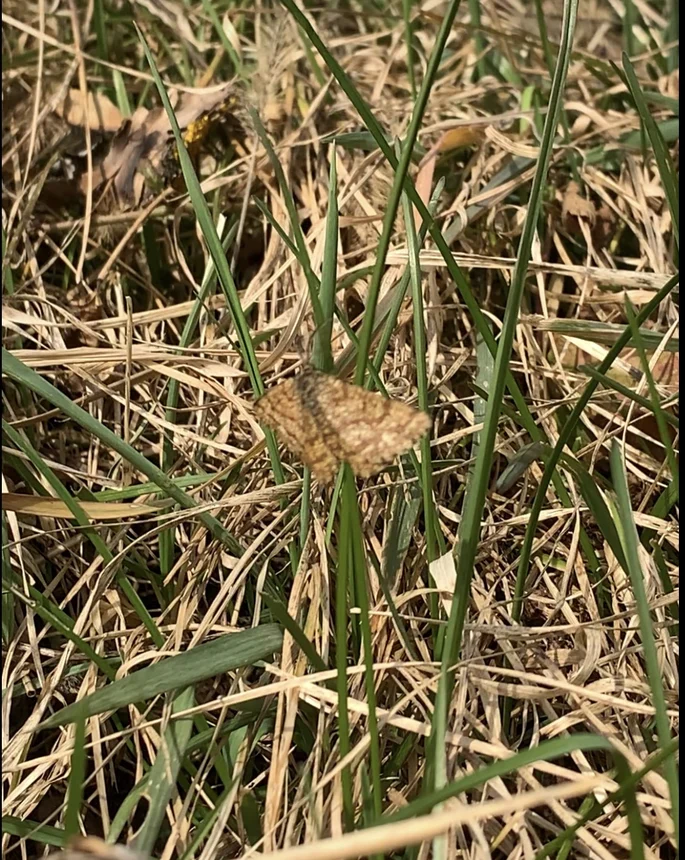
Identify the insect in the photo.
Ematurga atomaria
